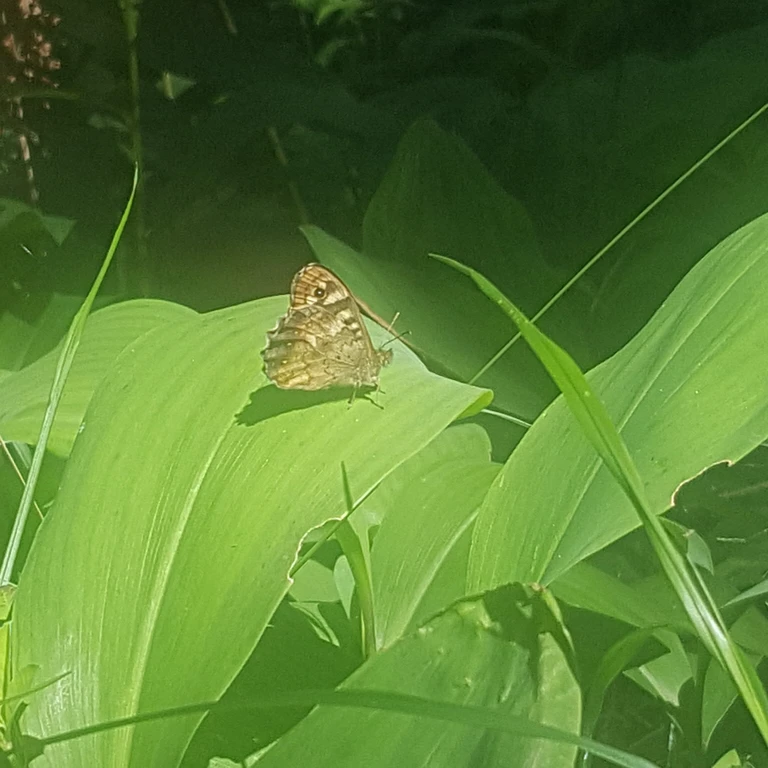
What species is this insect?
Pararge aegeria
